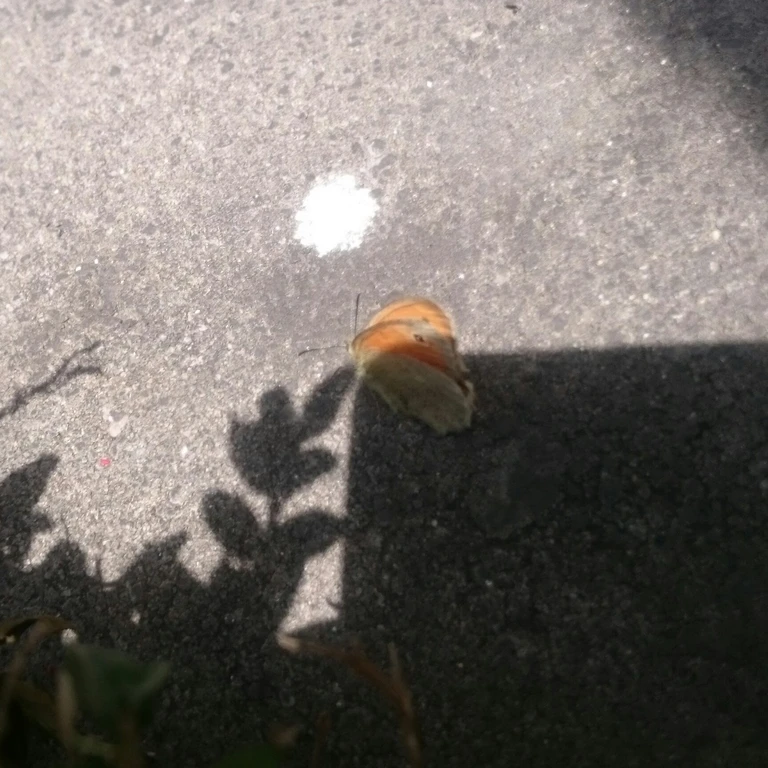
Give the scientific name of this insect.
Coenonympha pamphilus
